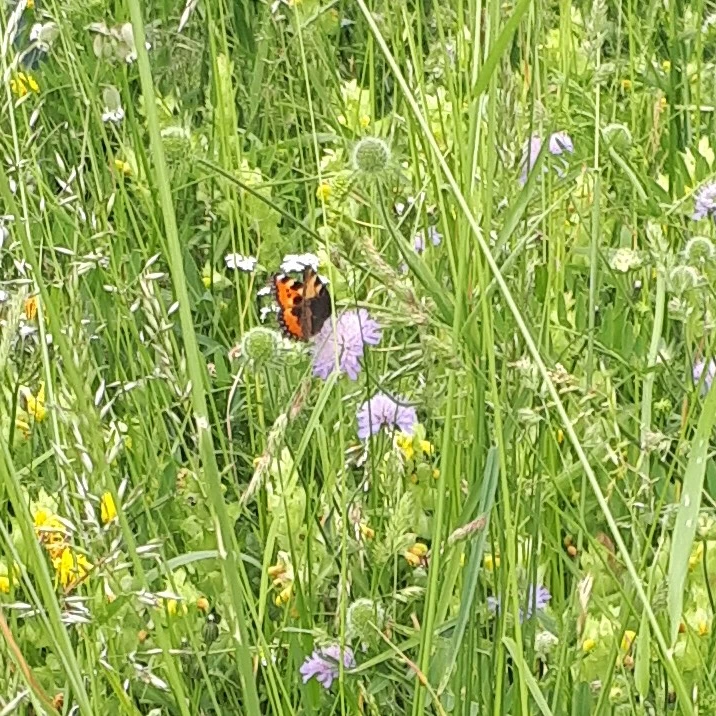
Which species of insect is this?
Aglais urticae
